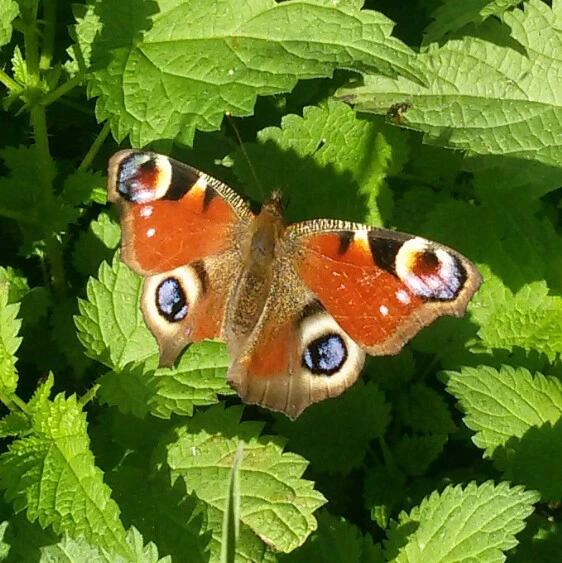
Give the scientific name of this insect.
Aglais io
